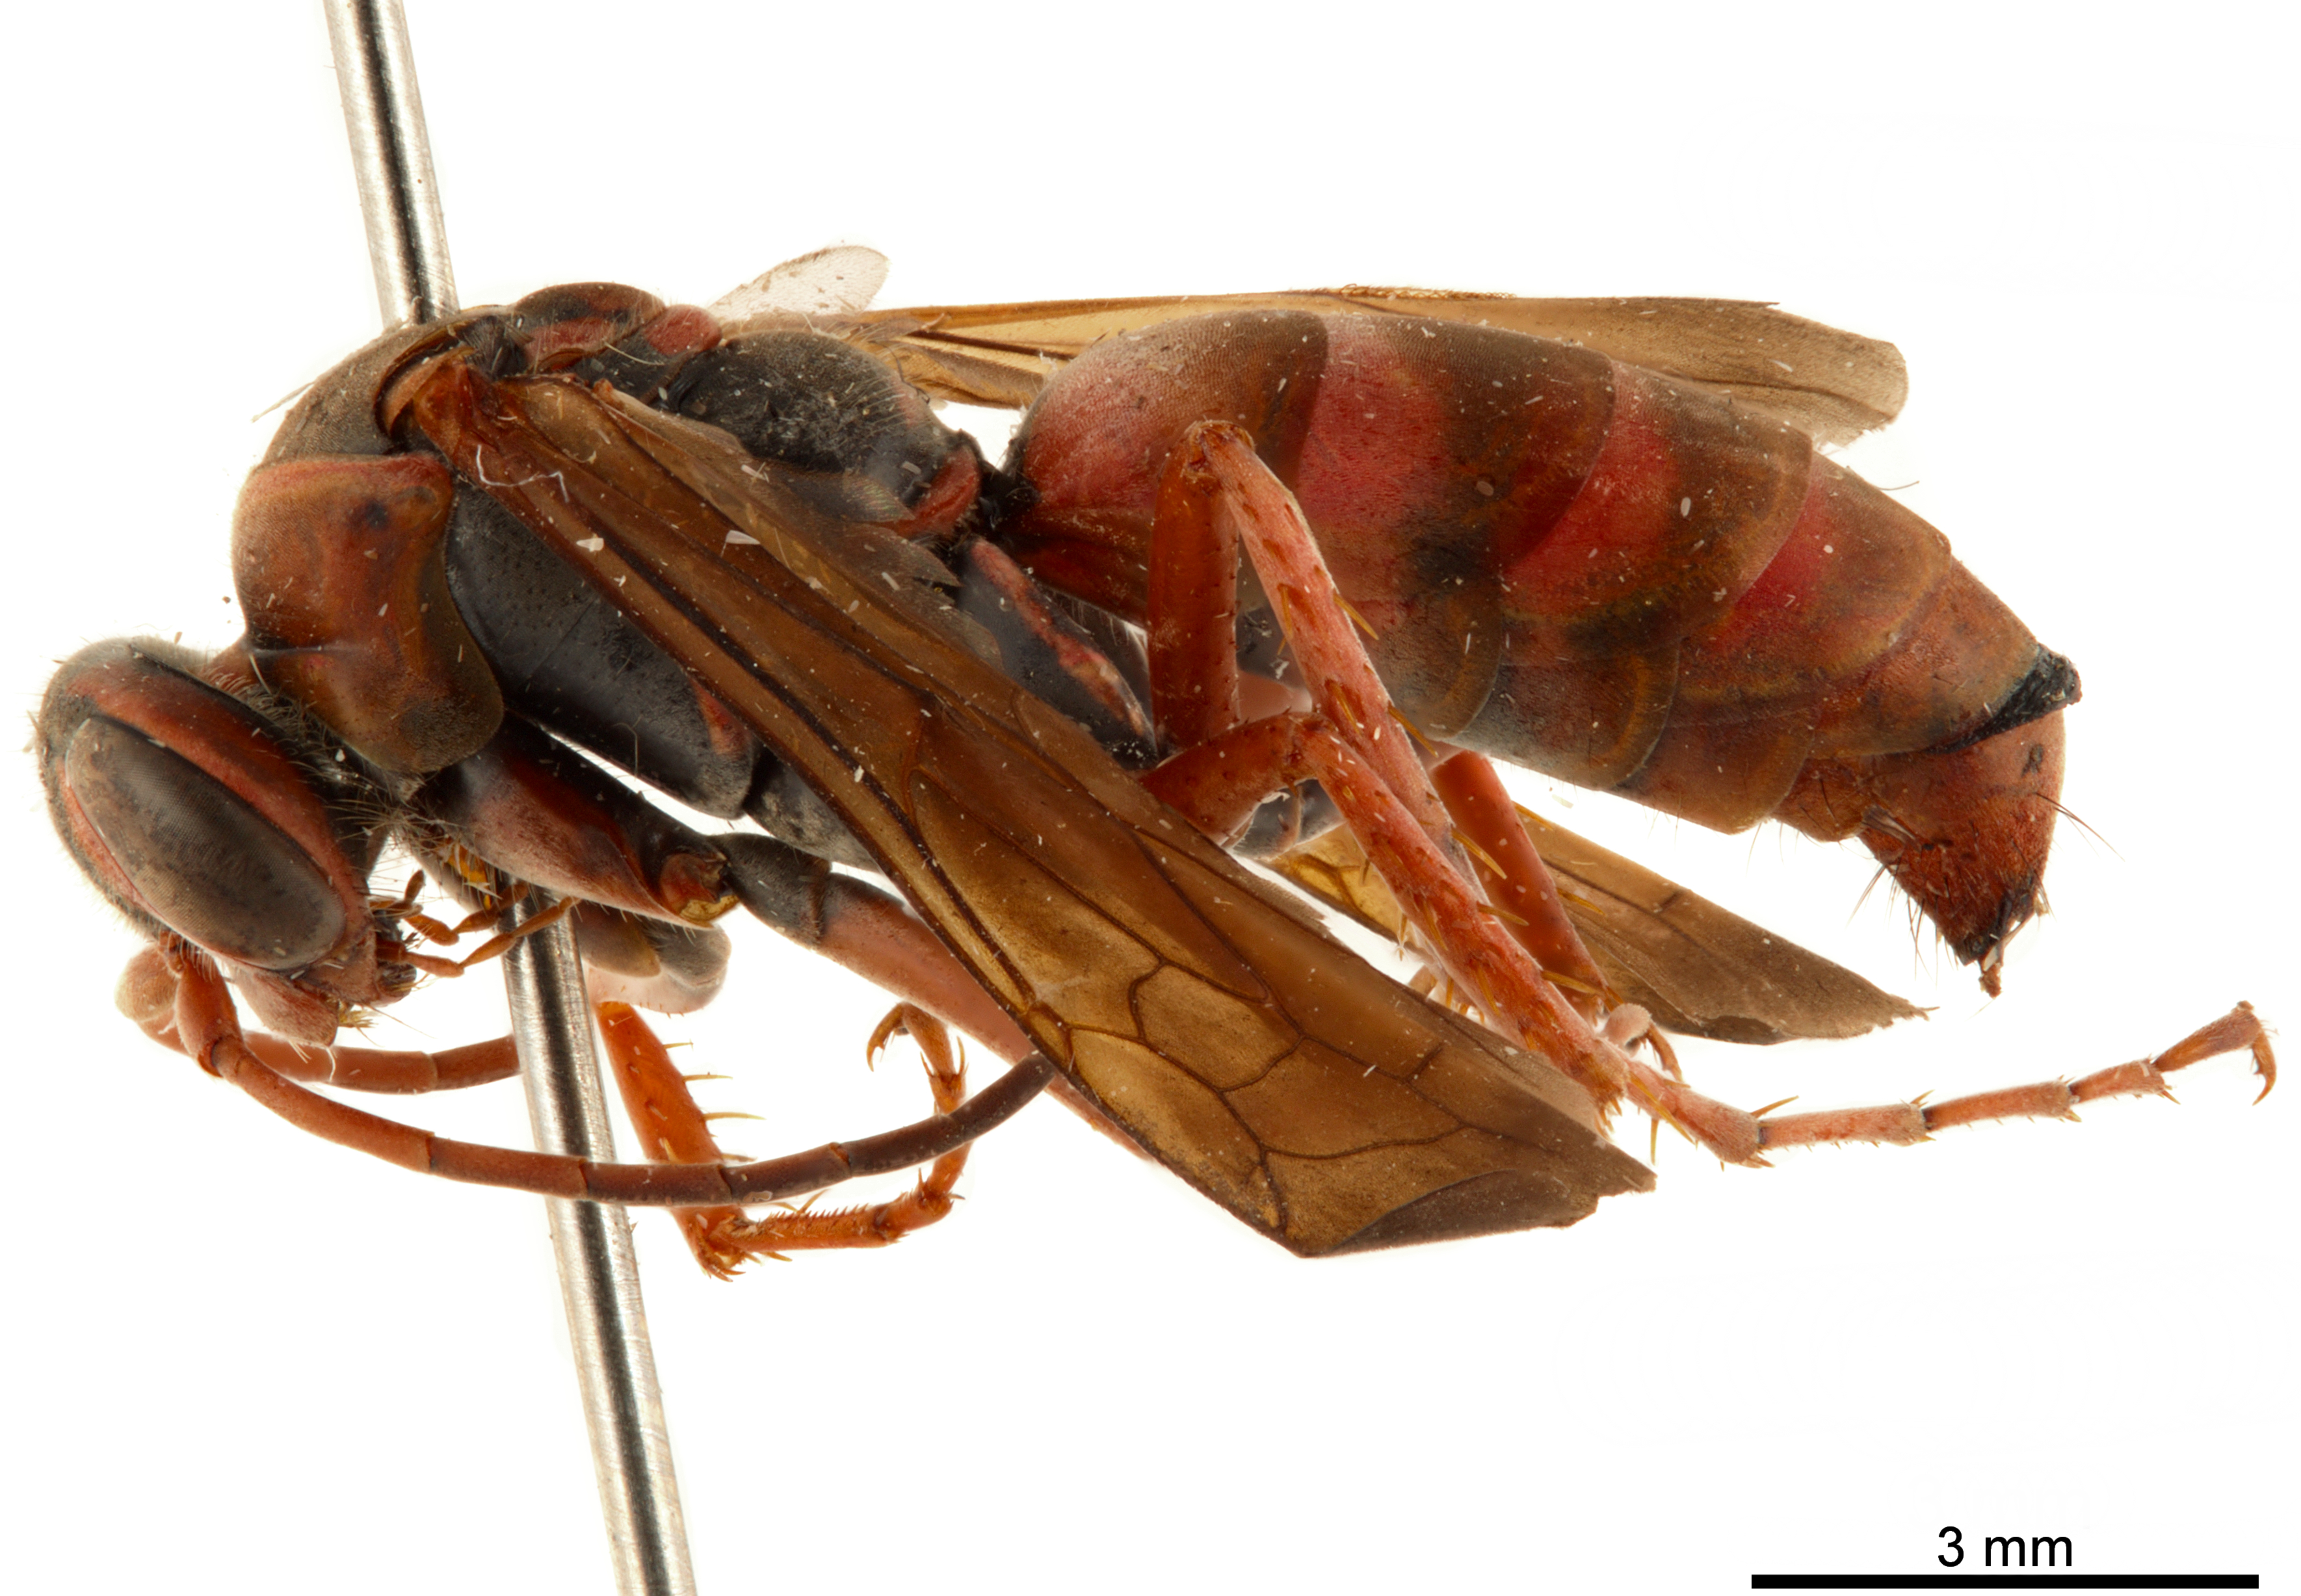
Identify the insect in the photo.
Poecilopompilus interruptus
